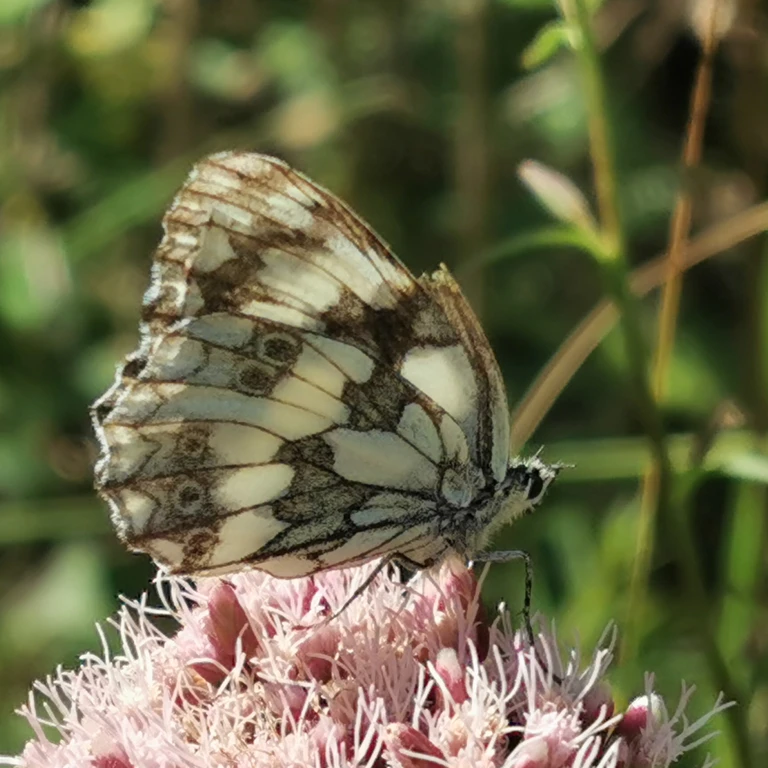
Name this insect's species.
Melanargia galathea
